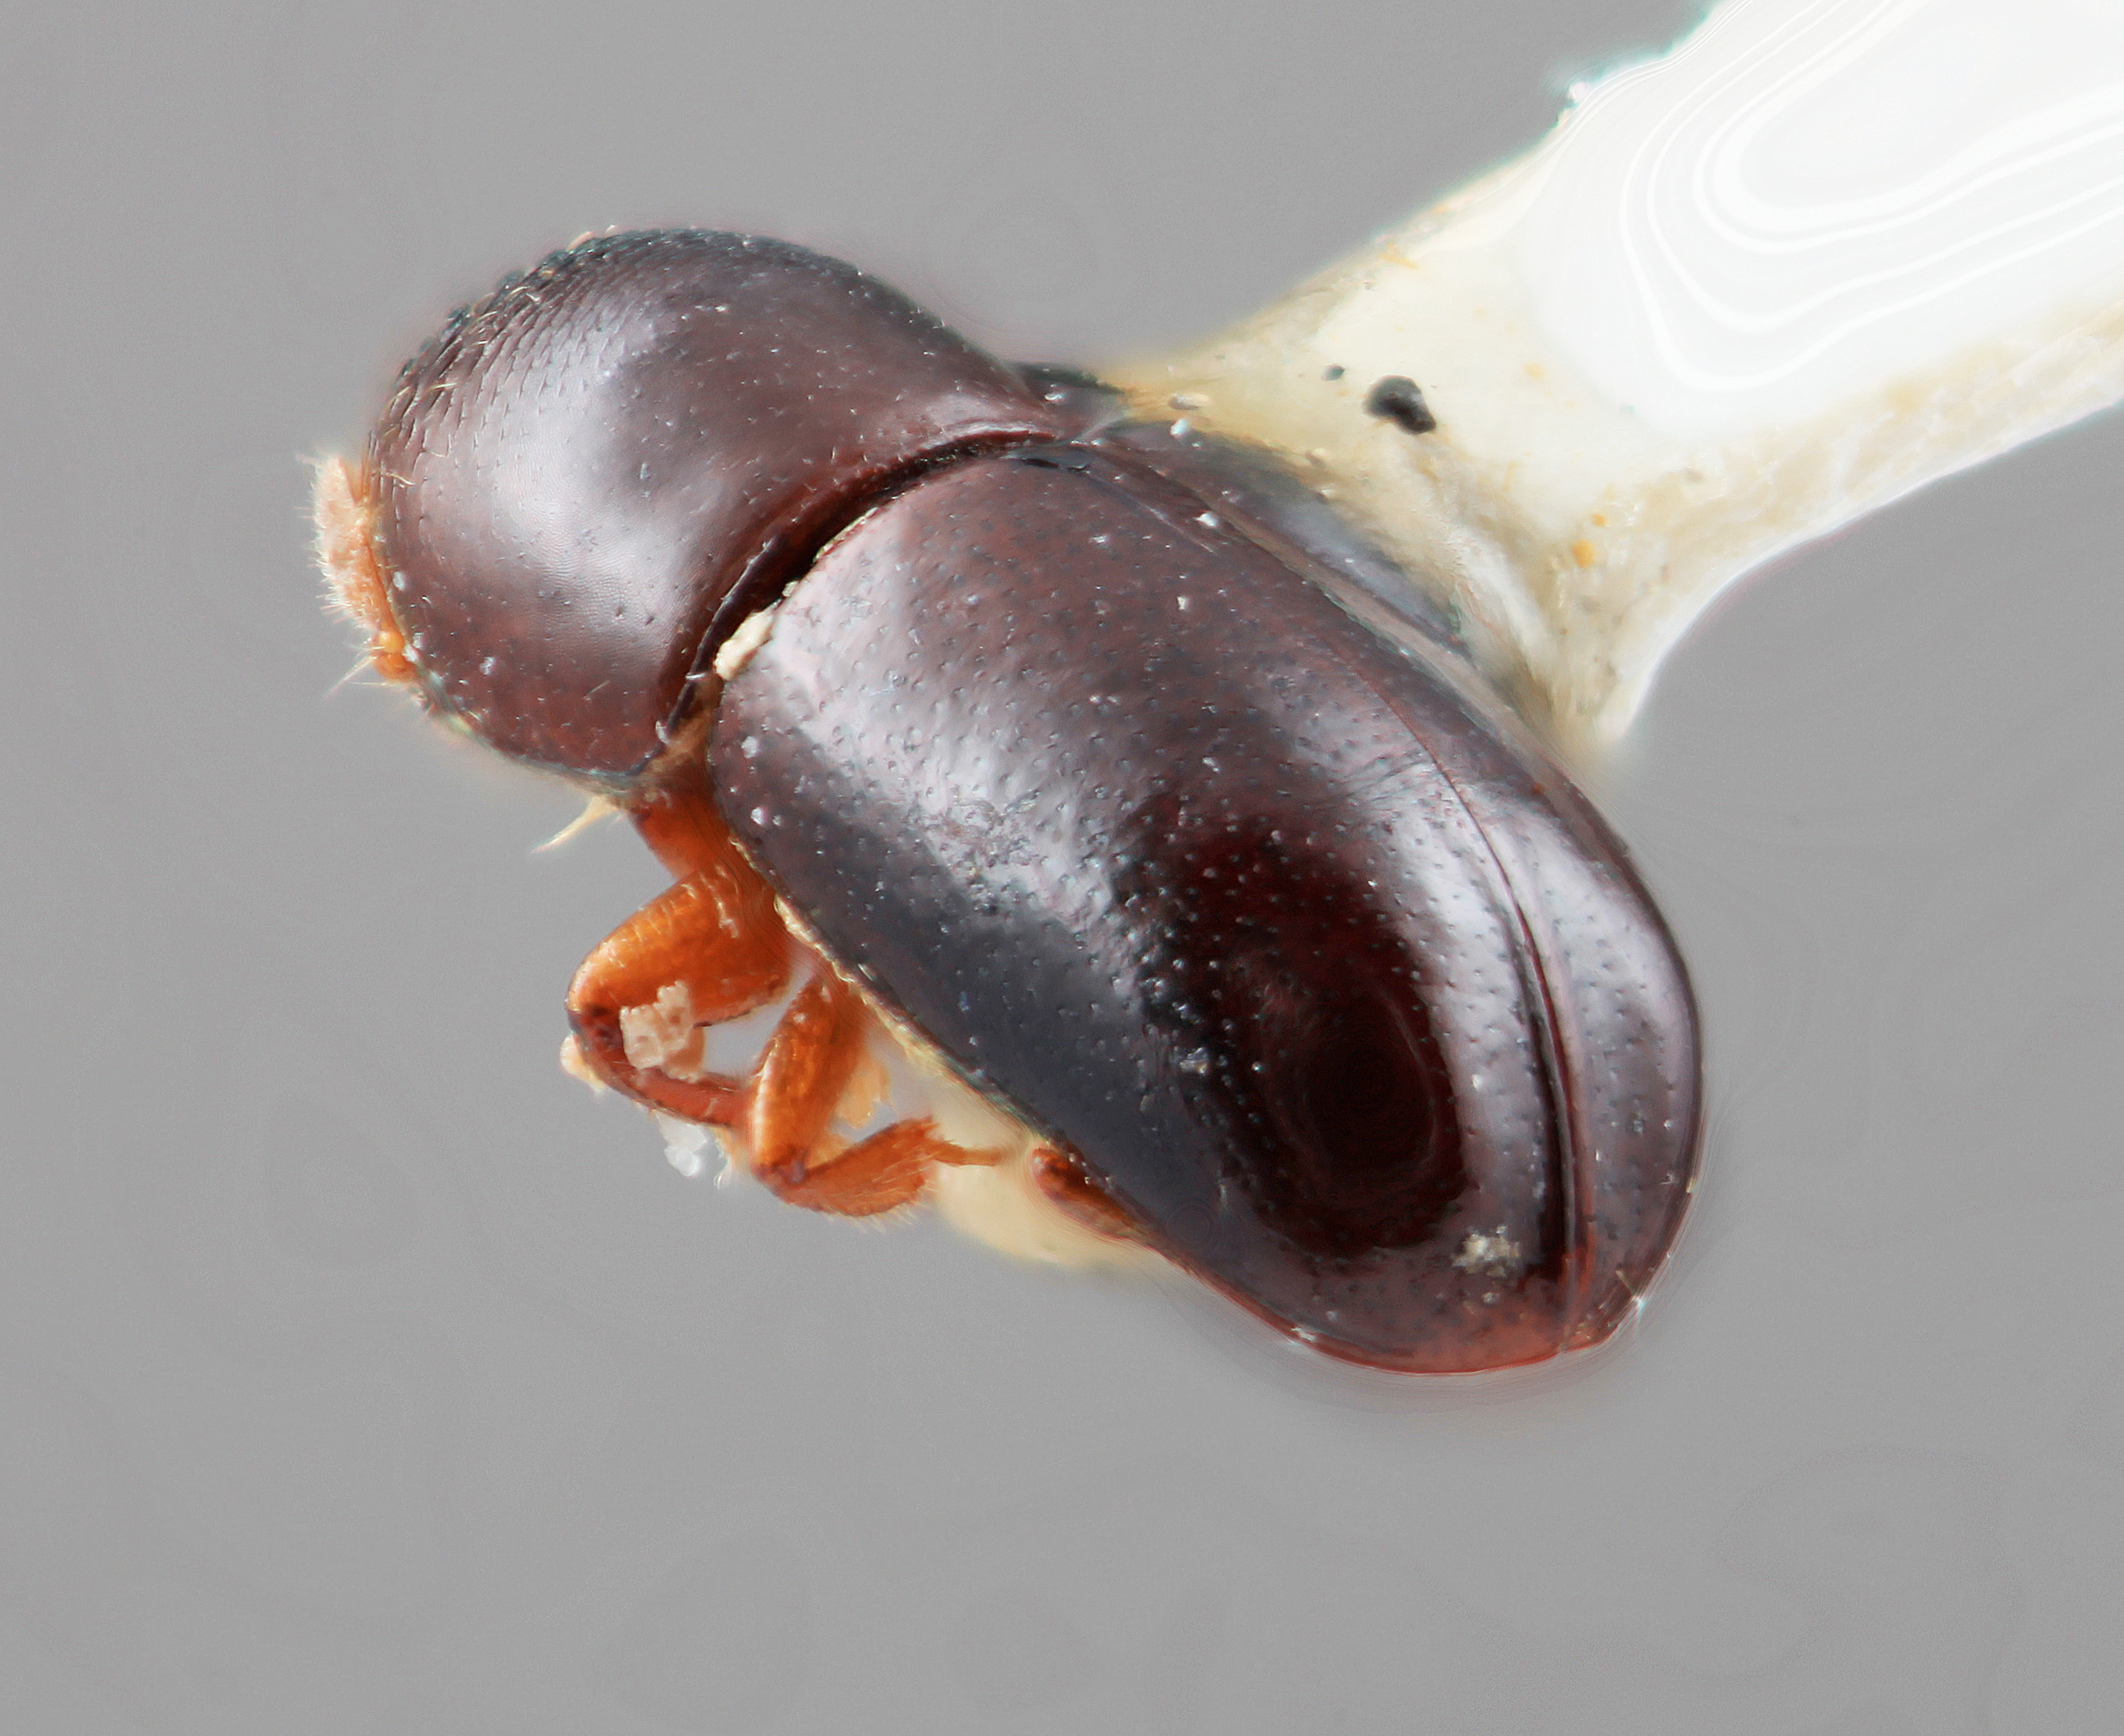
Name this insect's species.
Corthylus electinus
